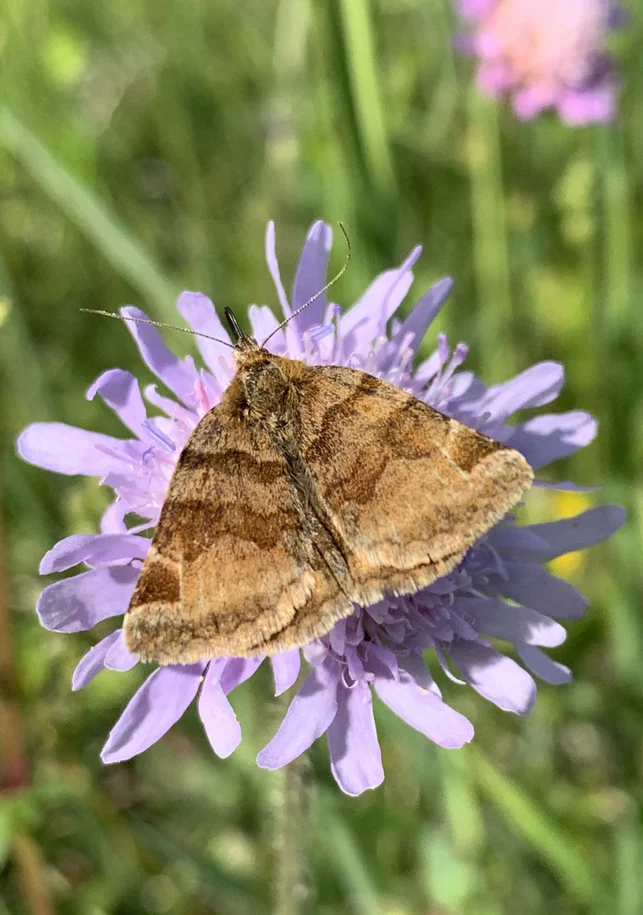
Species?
Euclidia glyphica
